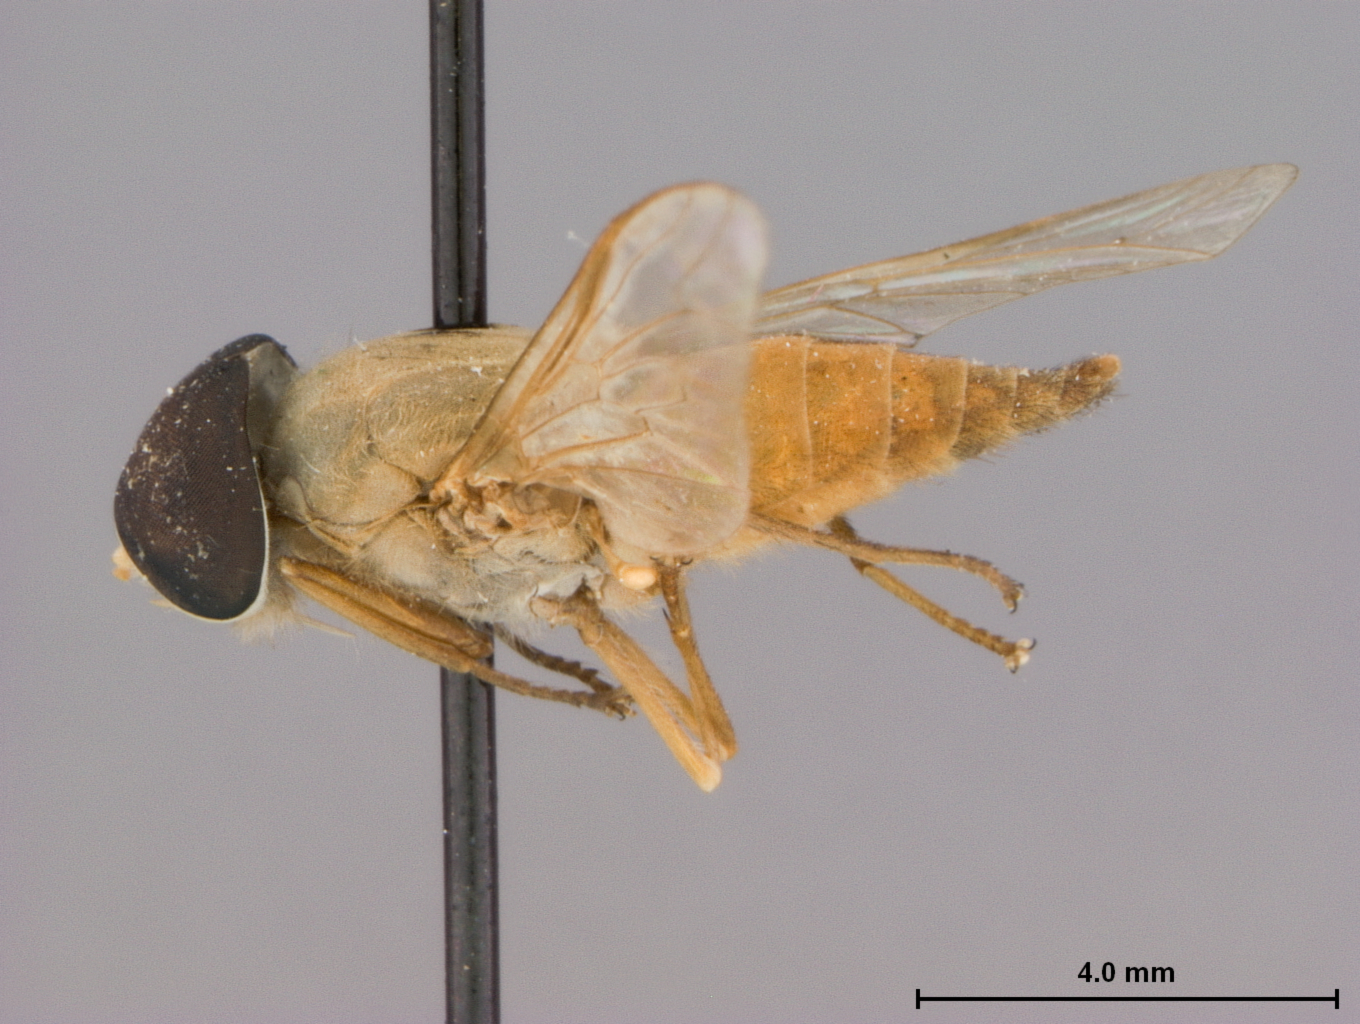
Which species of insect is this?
Tabanus gilvellus
